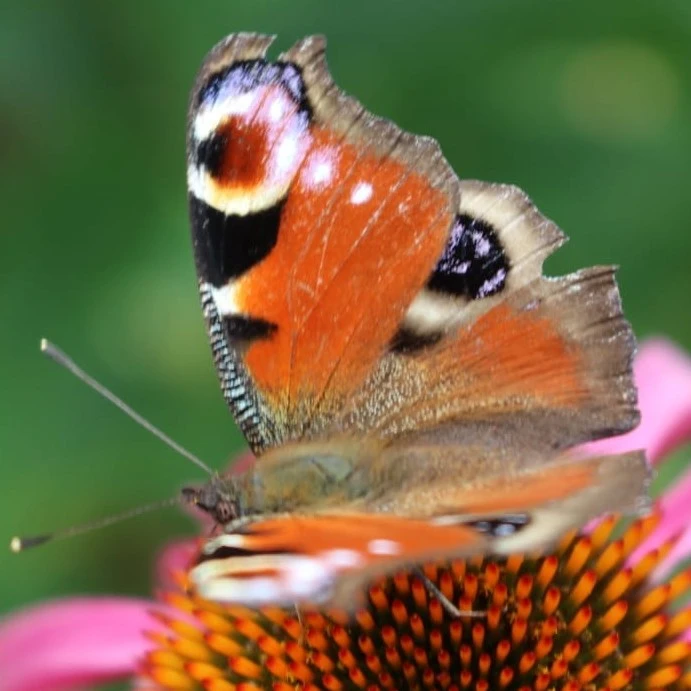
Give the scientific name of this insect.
Aglais io
